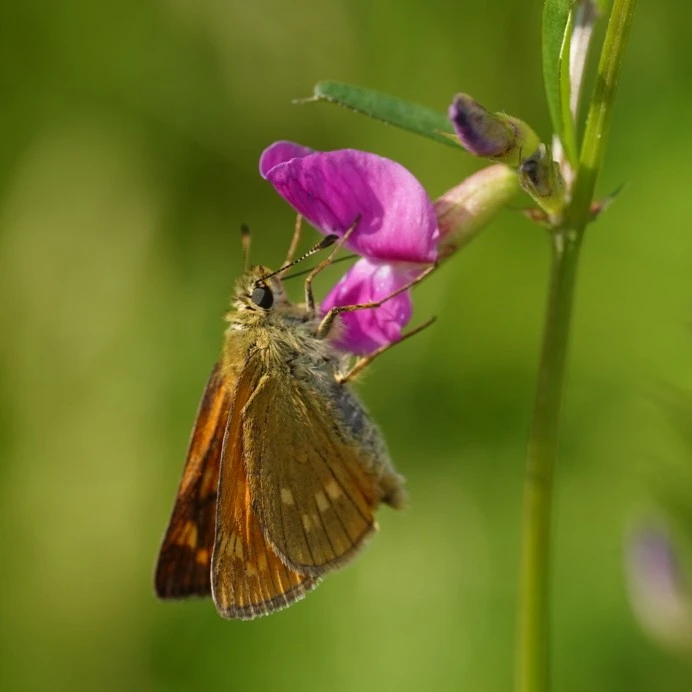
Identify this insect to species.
Ochlodes sylvanus (also Ochlodes venata)
